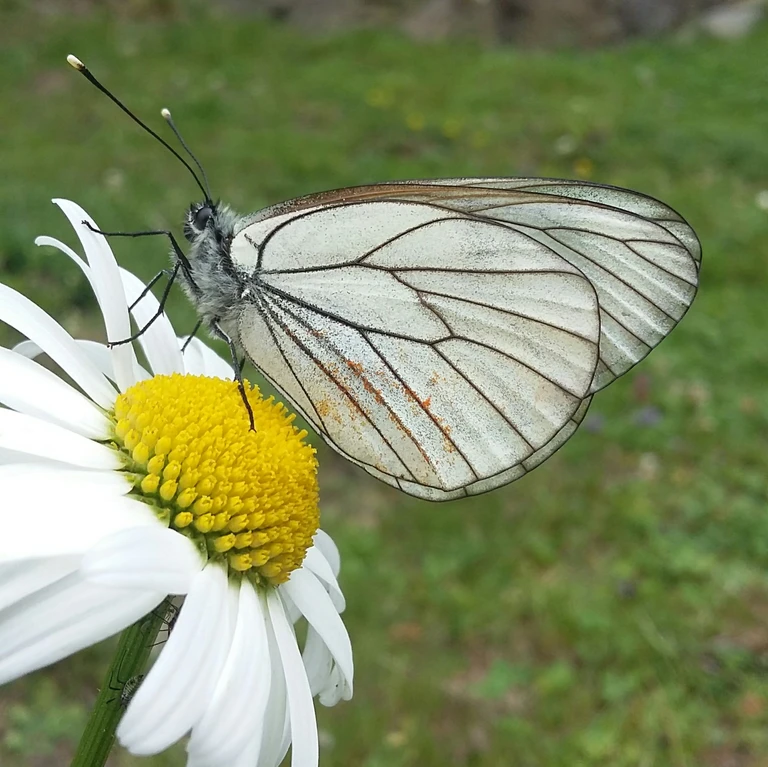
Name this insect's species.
Aporia crataegi
